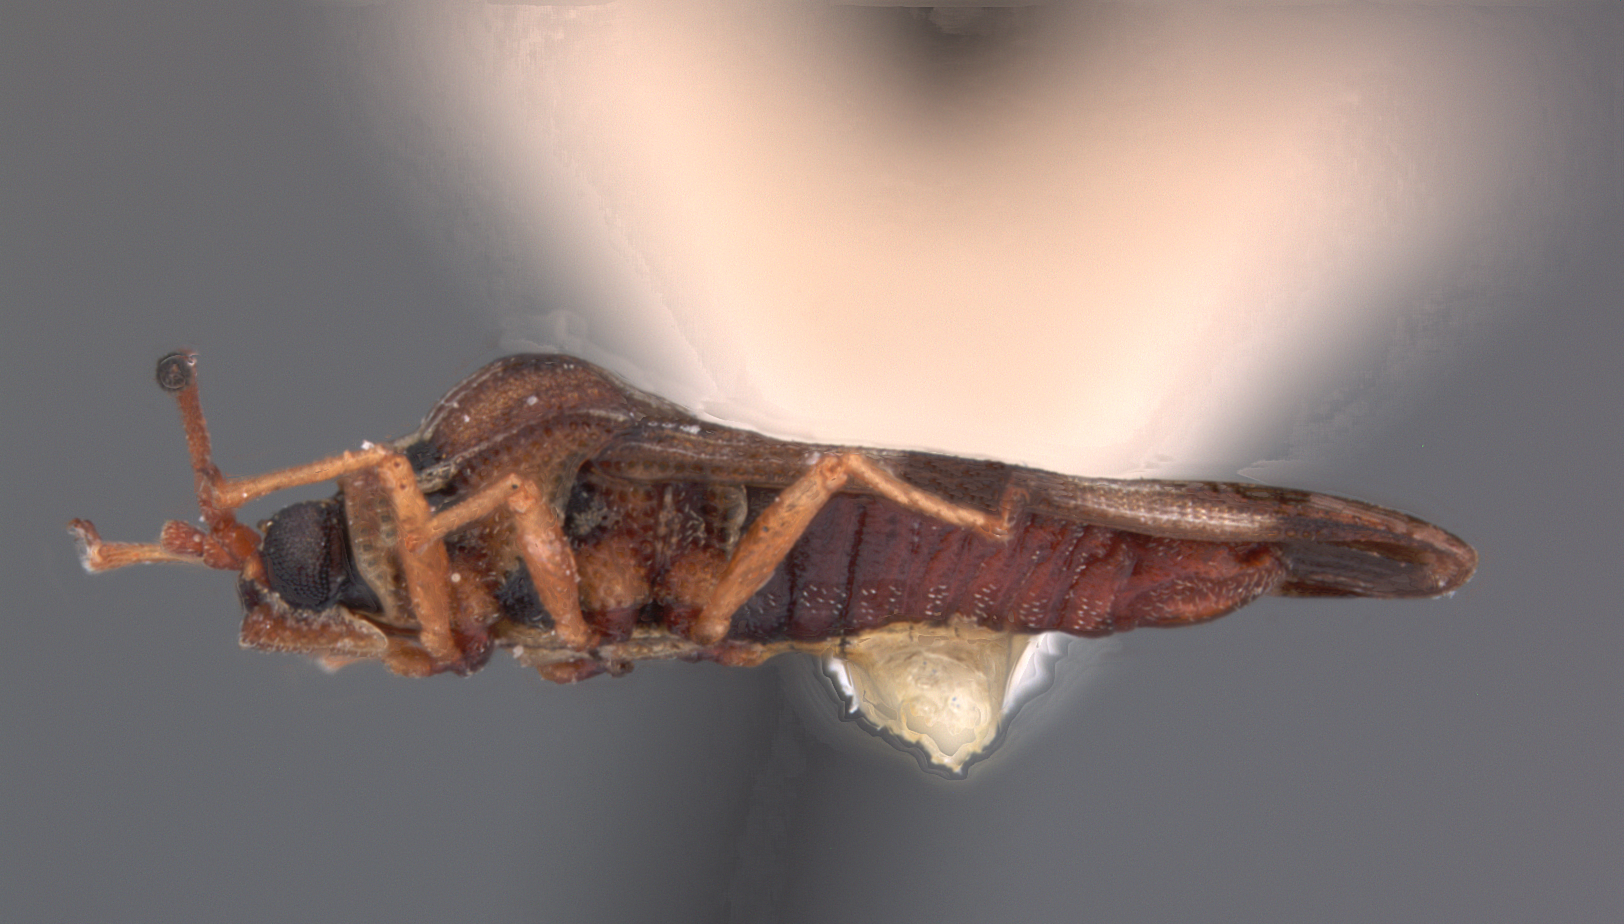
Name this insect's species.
Eritingis agyiates
